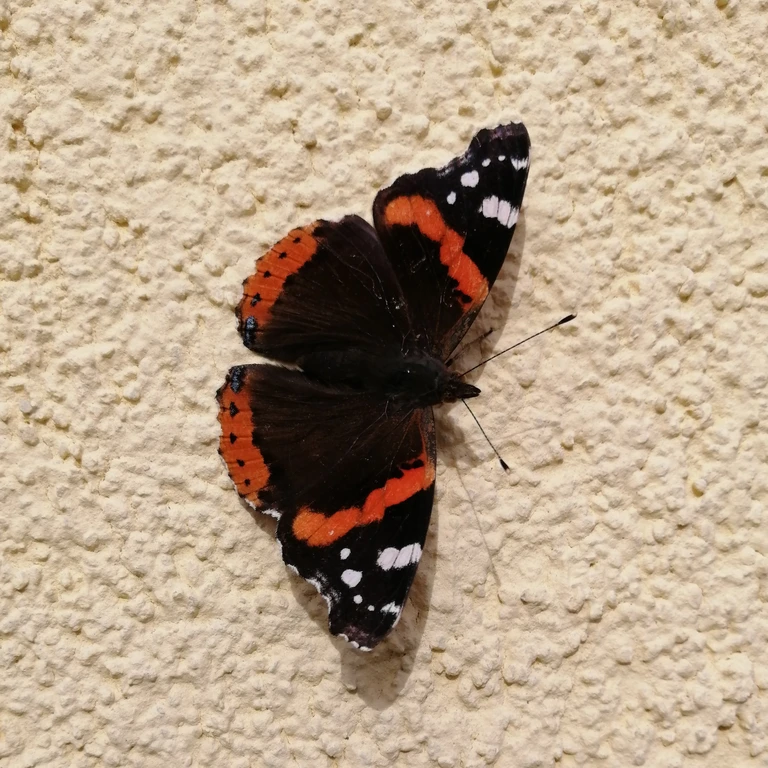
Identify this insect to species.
Vanessa atalanta
